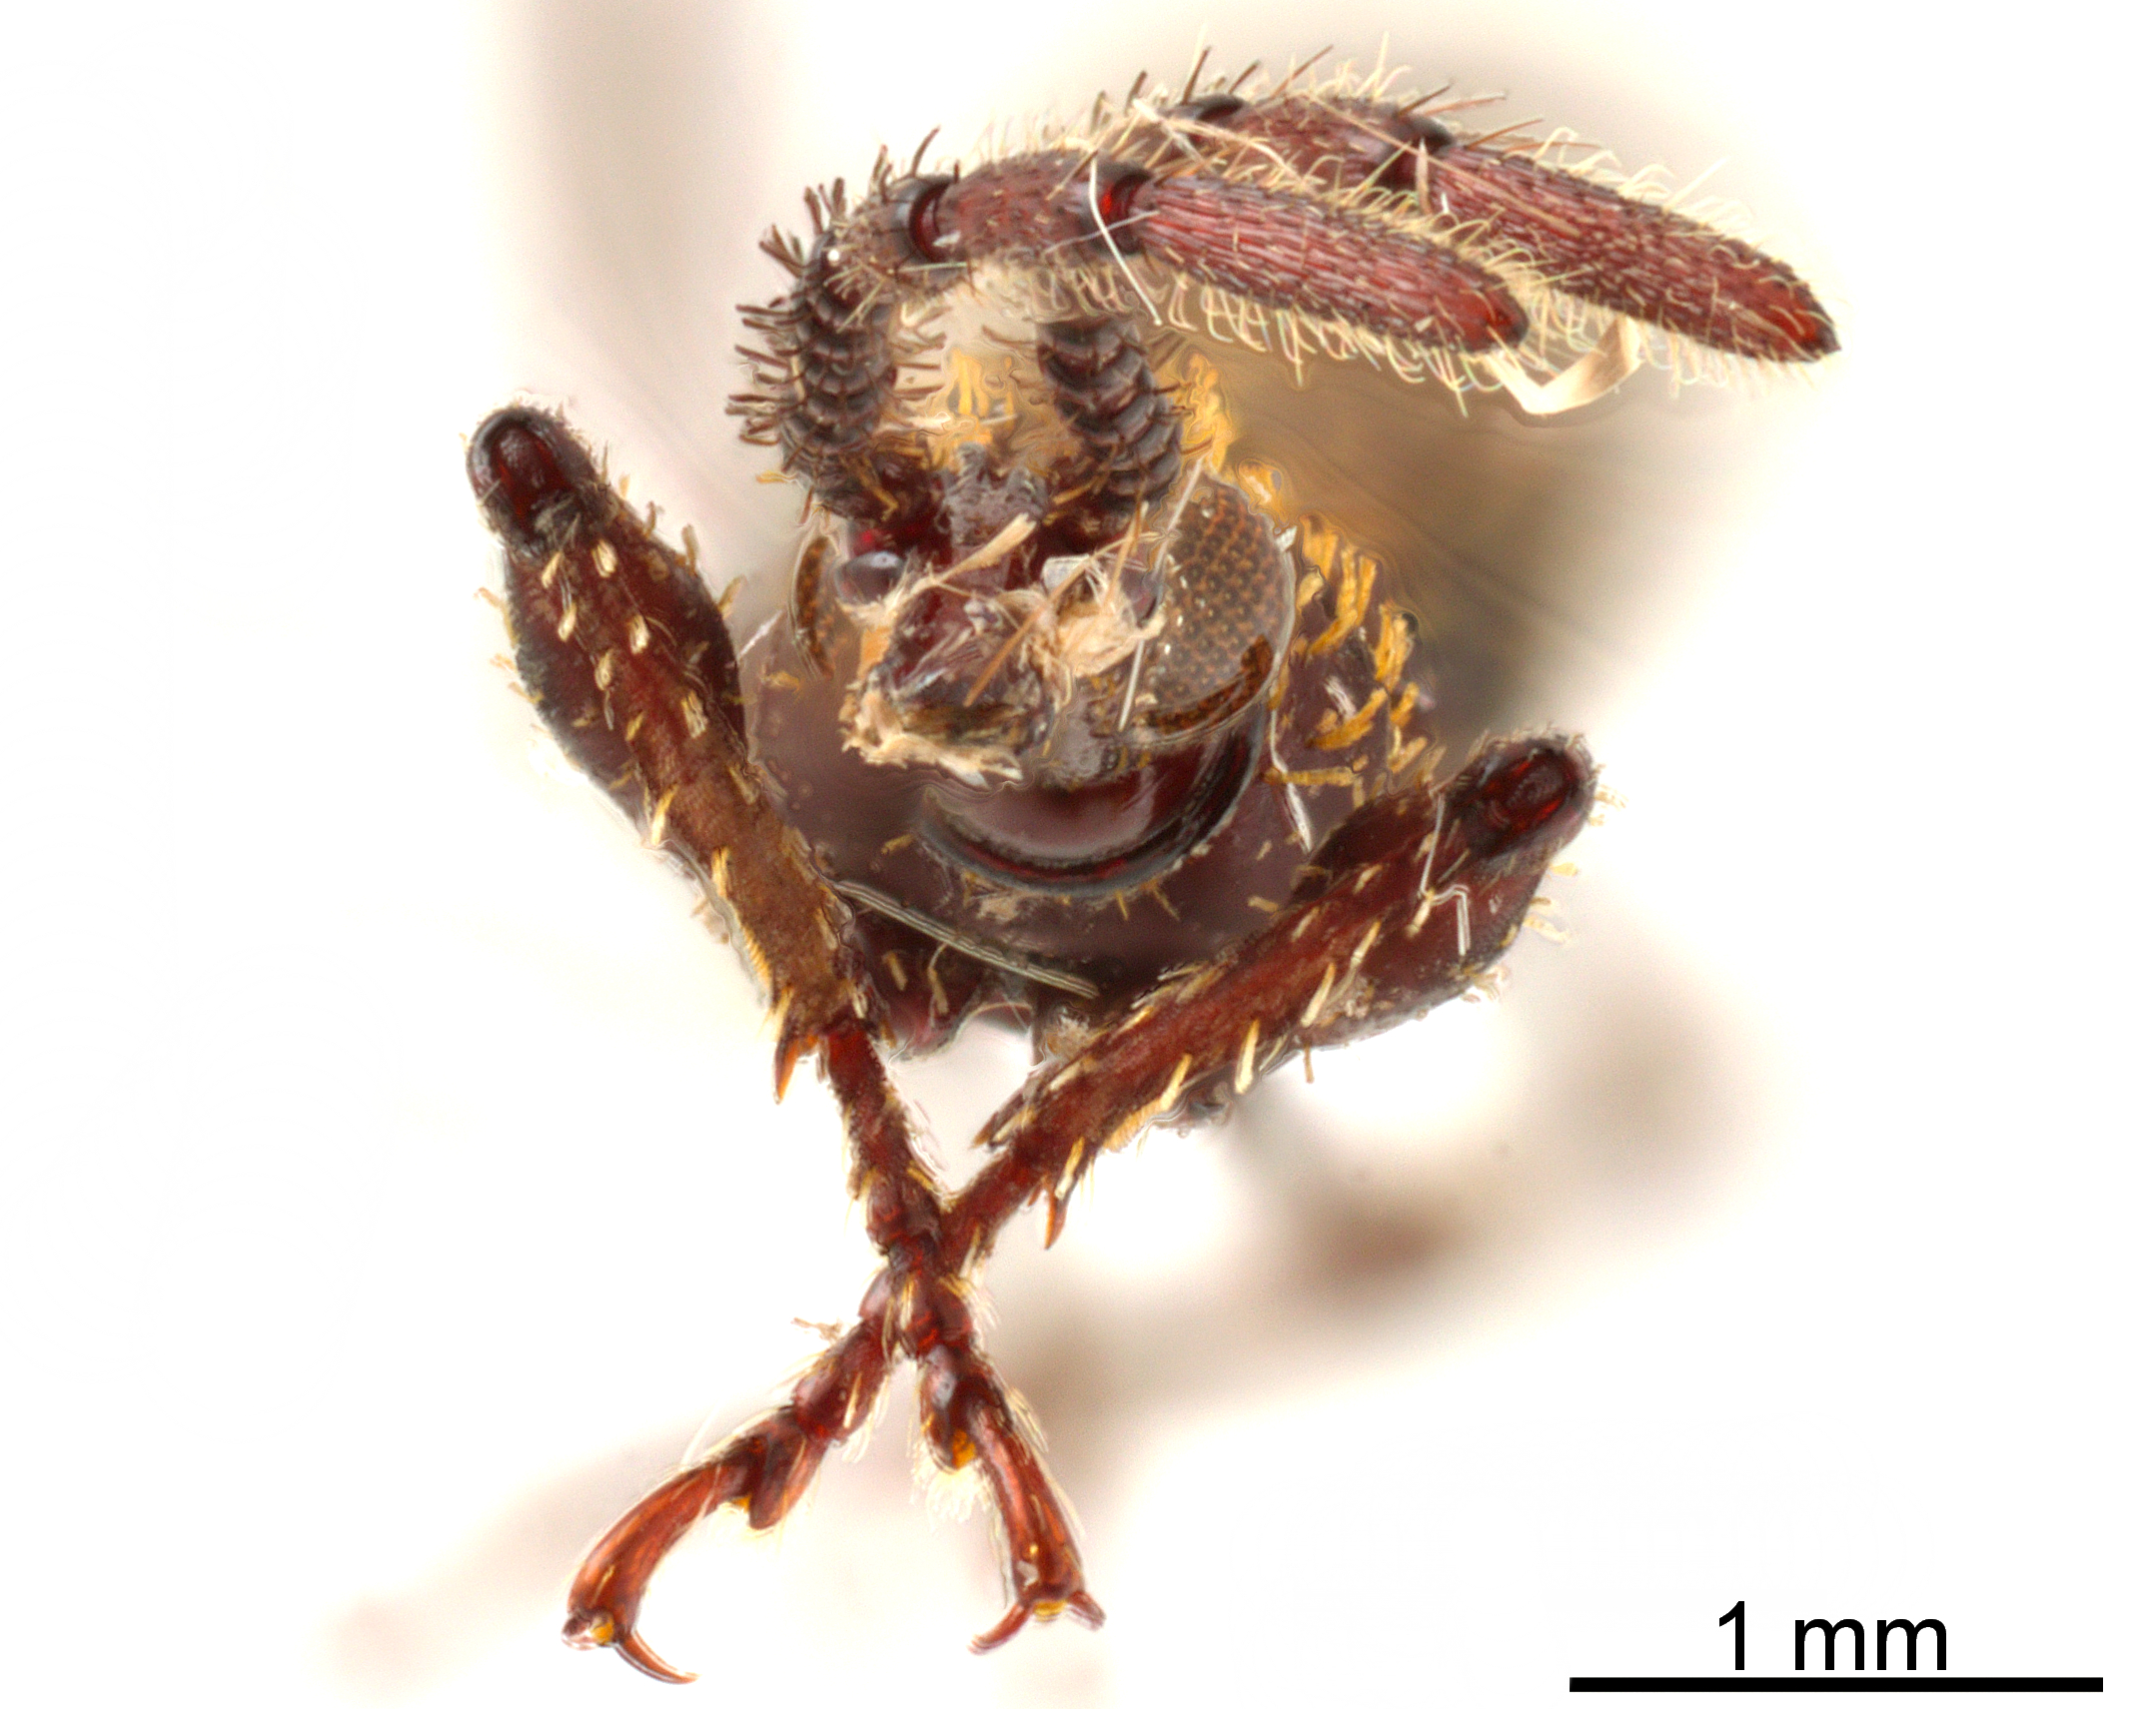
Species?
Hyperephanus hirtellus
